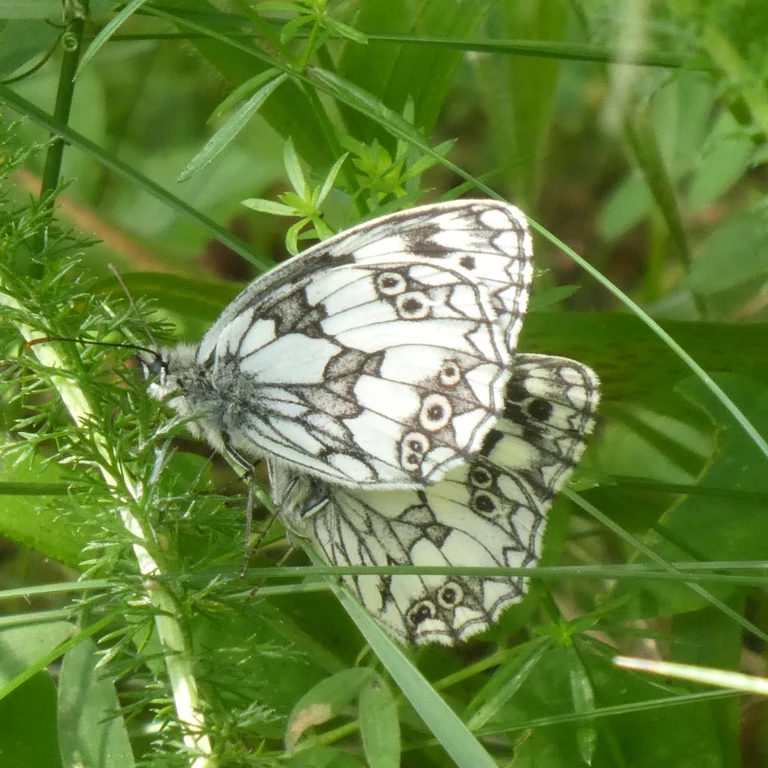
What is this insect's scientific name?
Melanargia galathea
